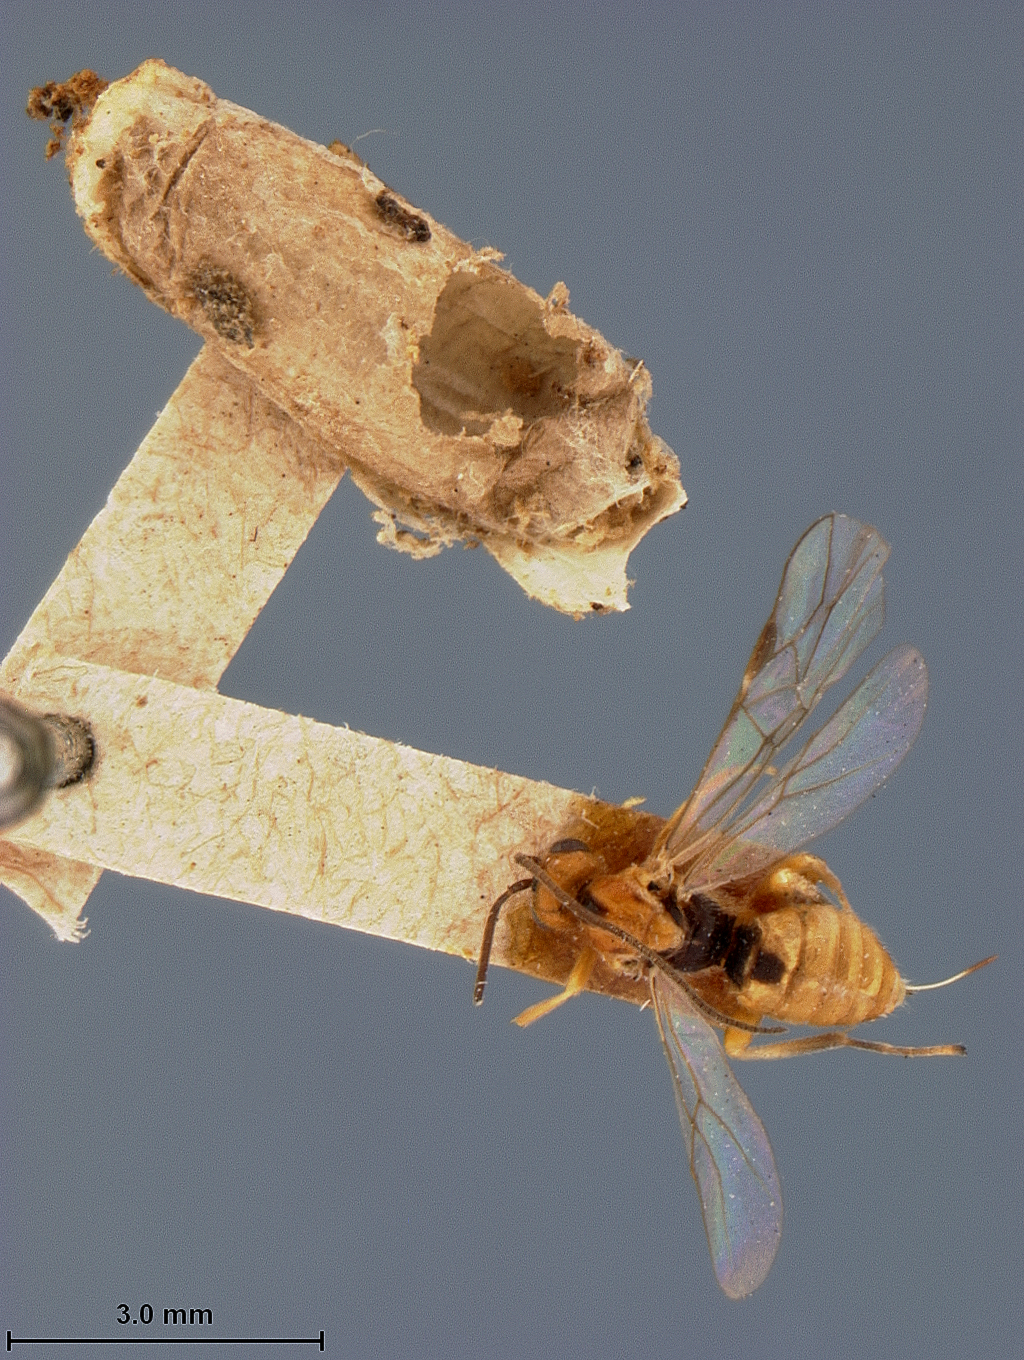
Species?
Bracon lixi
